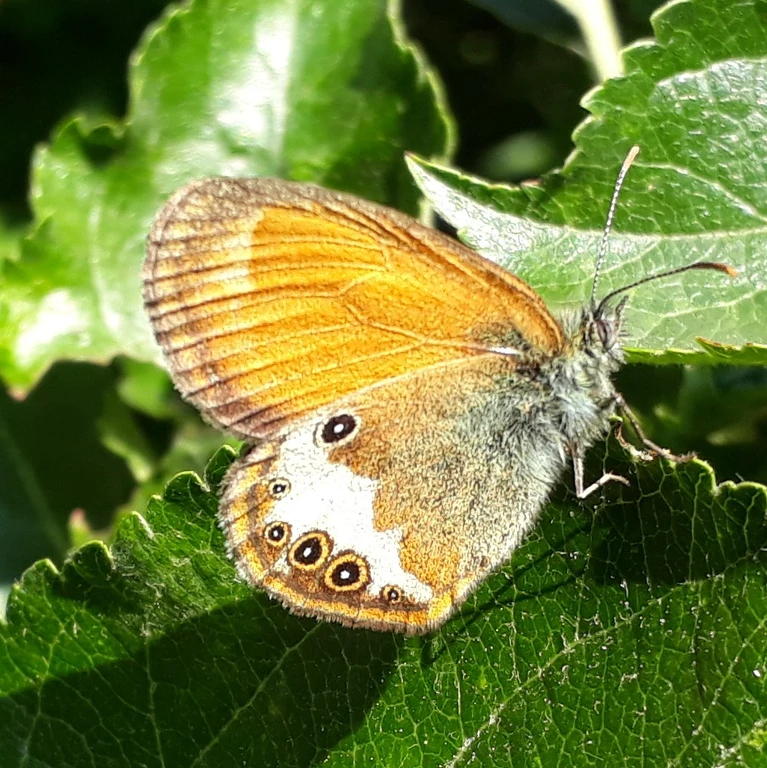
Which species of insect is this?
Coenonympha arcania
